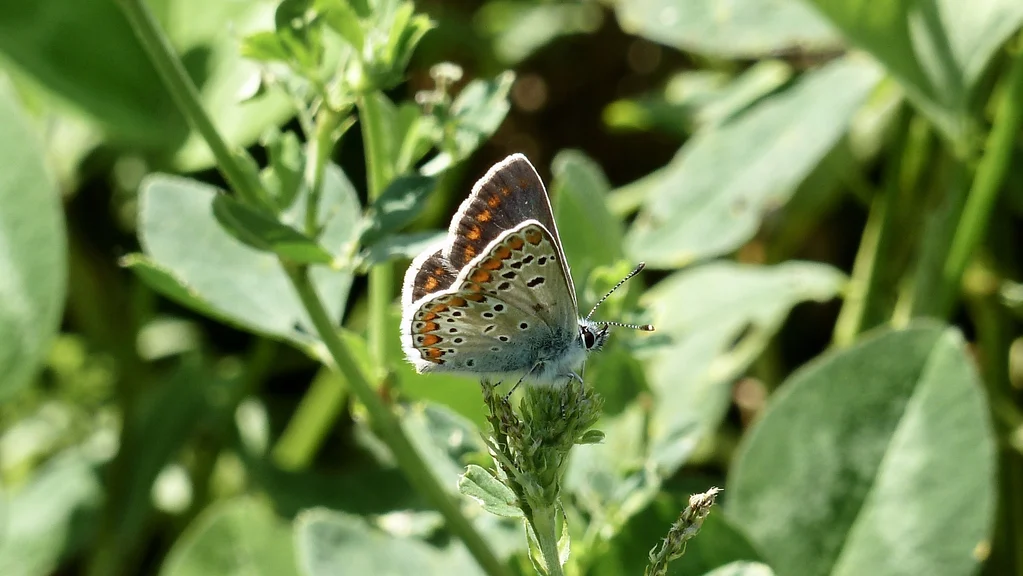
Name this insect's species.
Aricia agestis/artaxerxes
